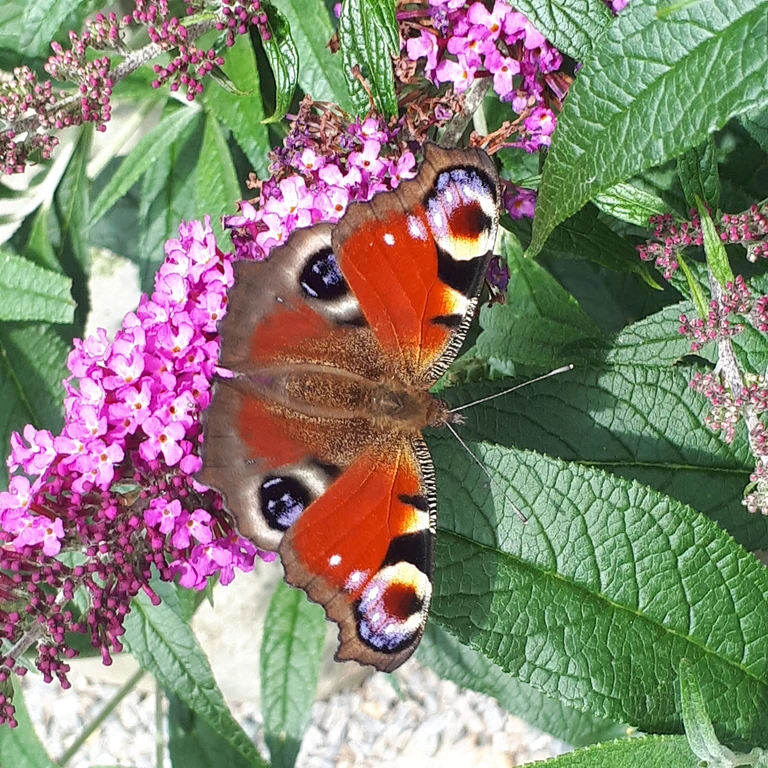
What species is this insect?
Aglais io
